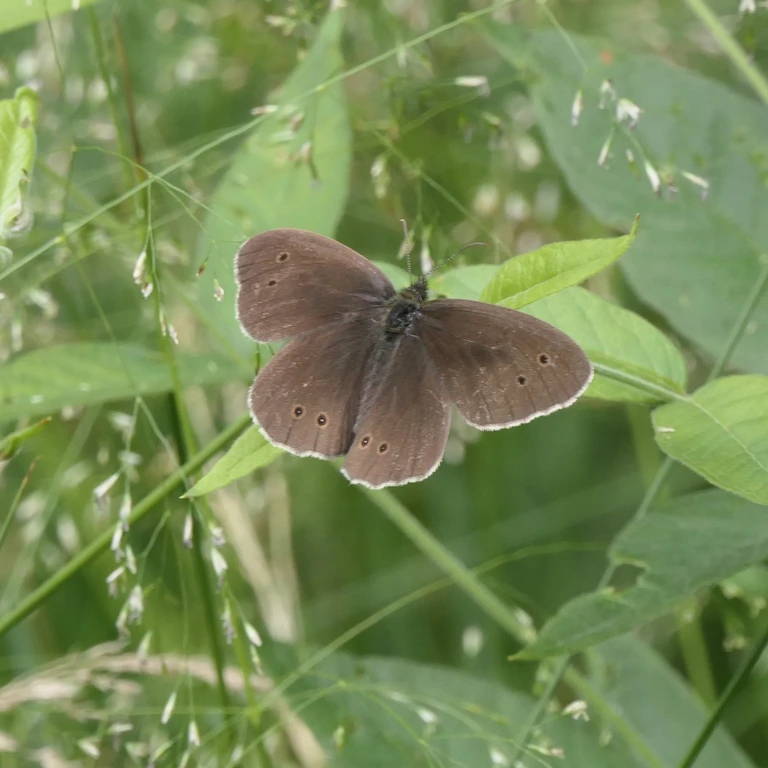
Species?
Aphantopus hyperantus
